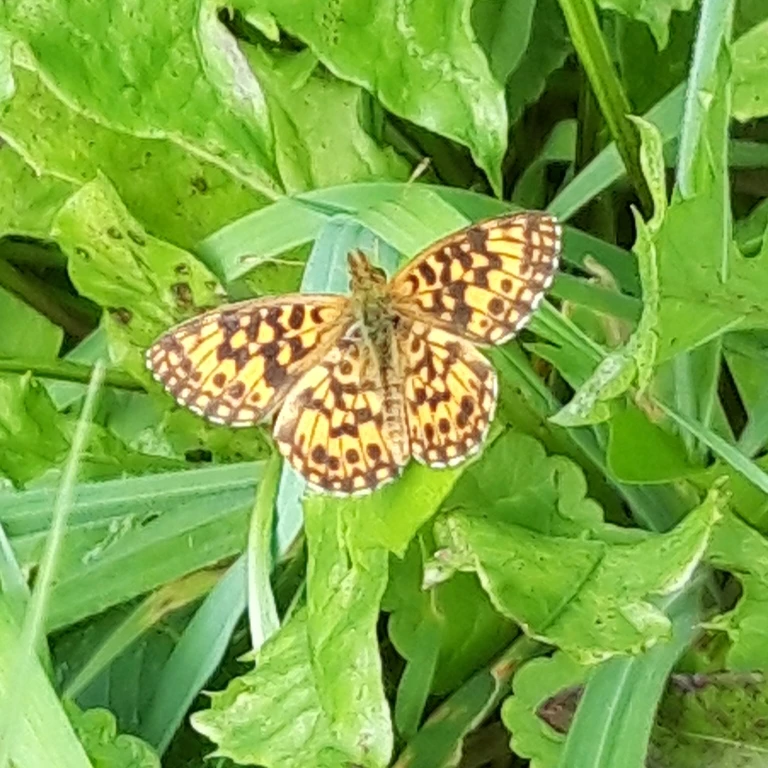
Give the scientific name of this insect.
Boloria dia
